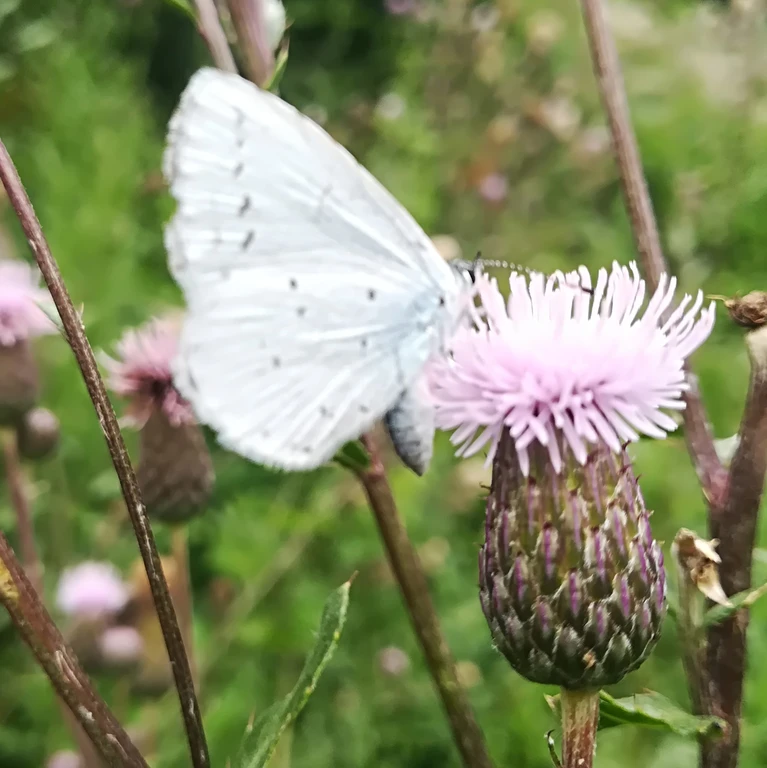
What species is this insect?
Celastrina argiolus
